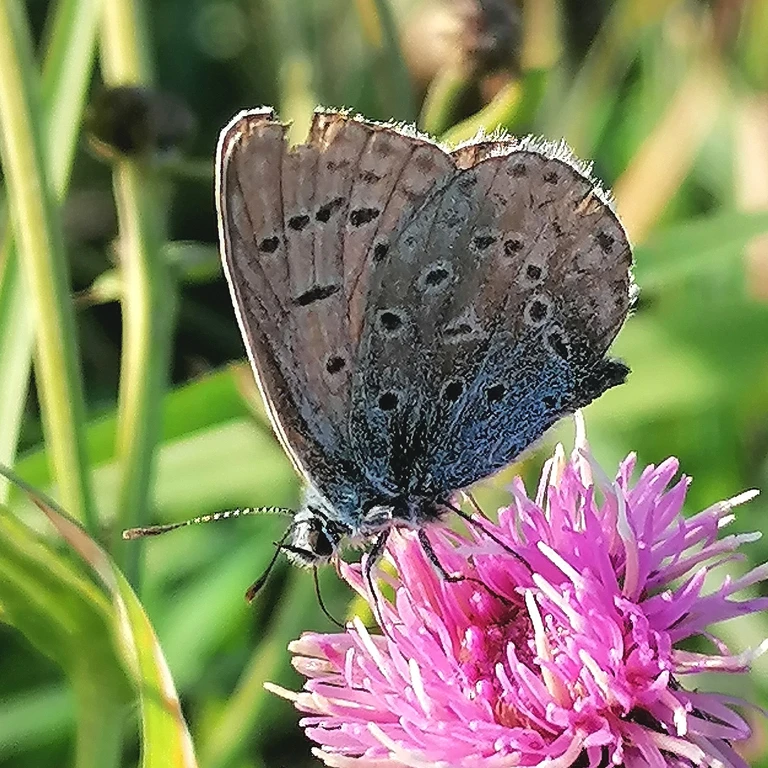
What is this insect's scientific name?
Polyommatus icarus
